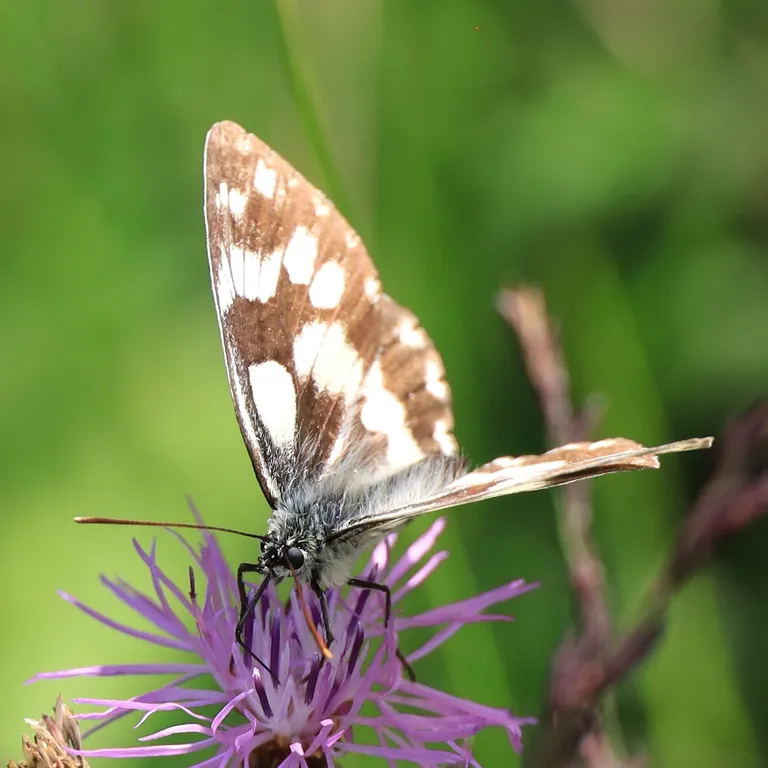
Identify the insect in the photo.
Melanargia galathea
